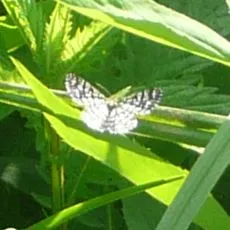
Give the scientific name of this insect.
Chiasmia clathrata
